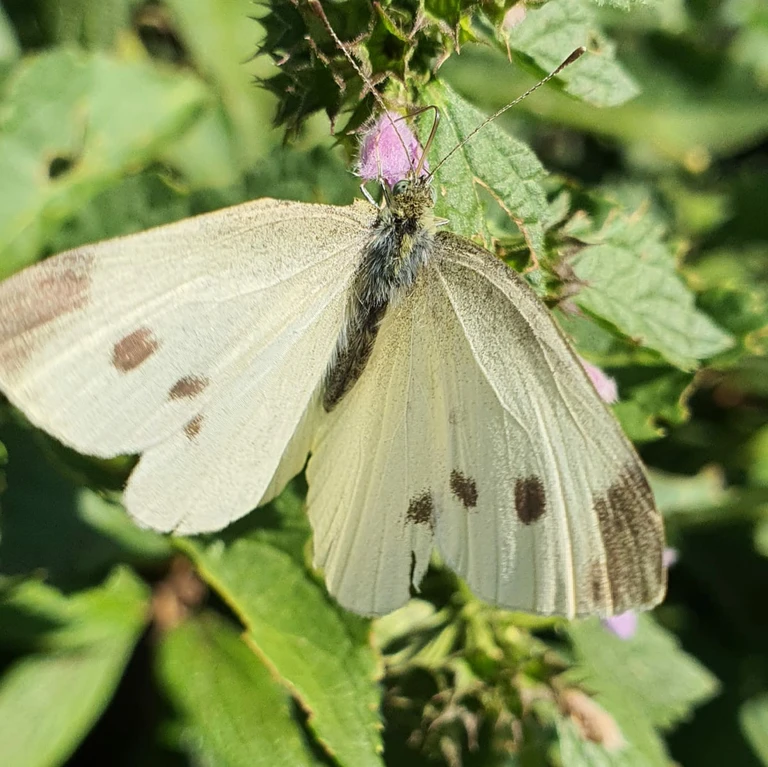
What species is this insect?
Pieris rapae
